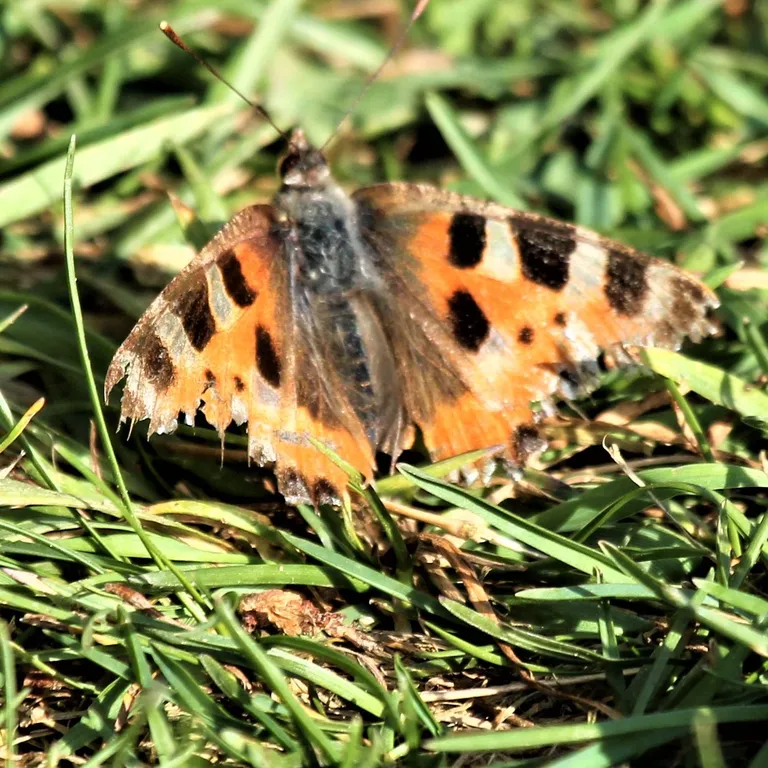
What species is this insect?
Aglais urticae
